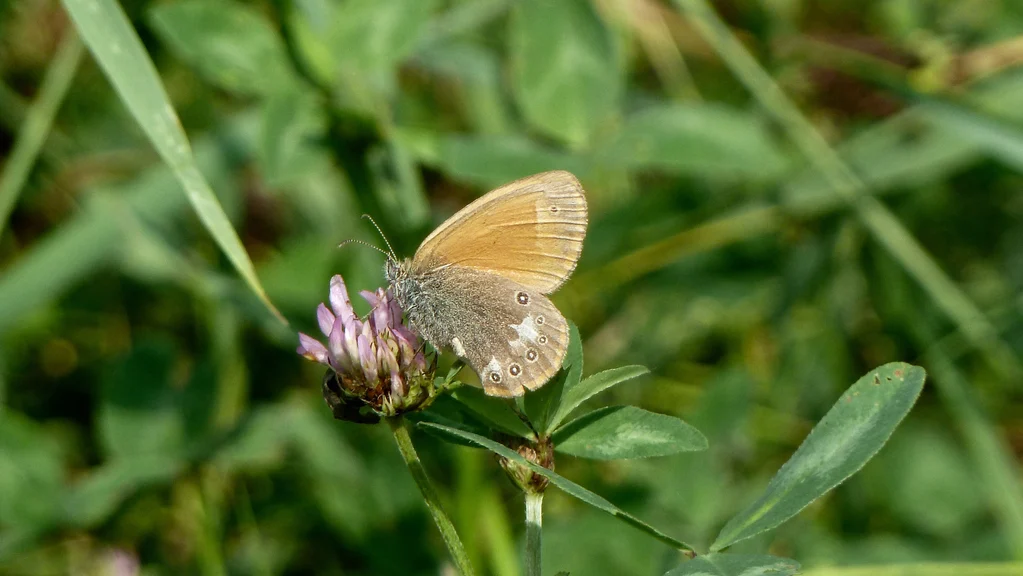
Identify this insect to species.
Coenonympha glycerion (also Coenonympha iphis)
